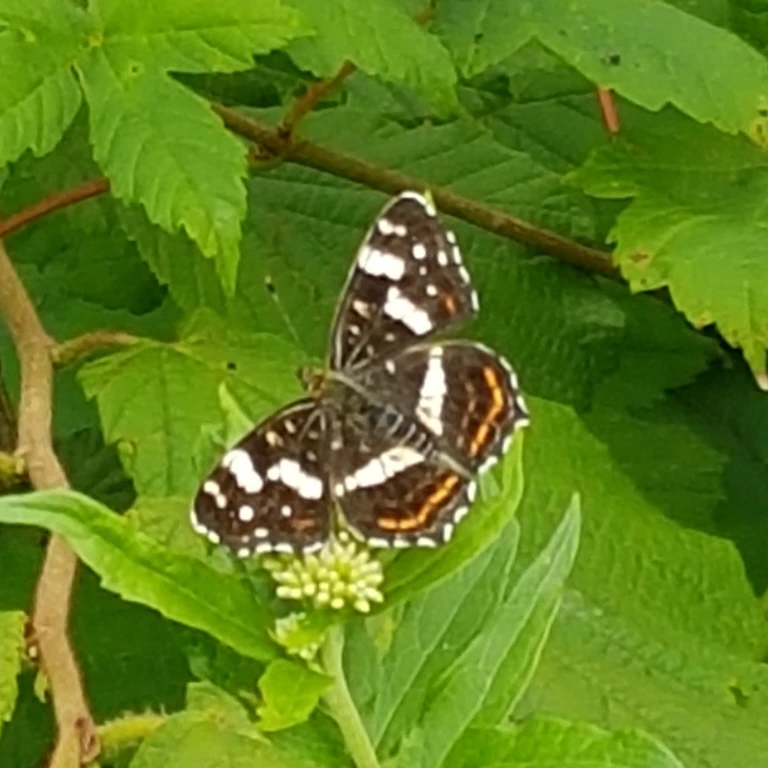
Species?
Araschnia levana
